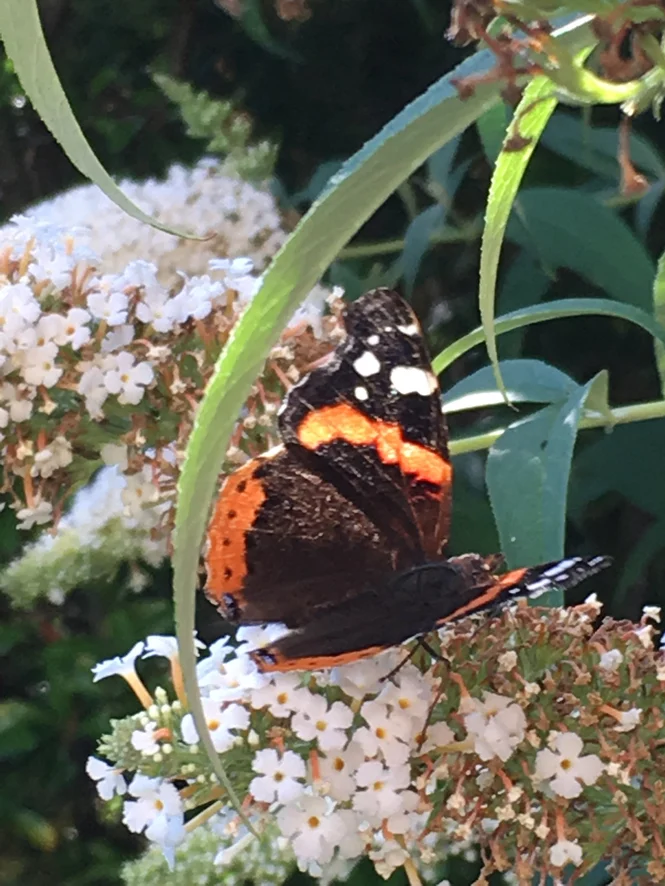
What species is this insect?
Vanessa atalanta
